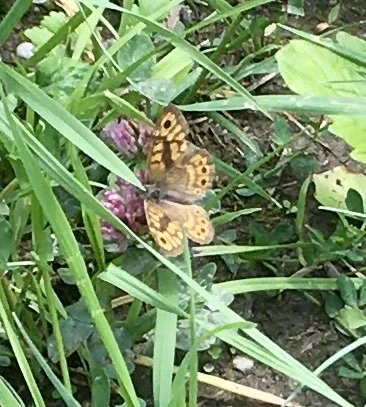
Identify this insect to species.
Lasiommata megera (also Pararge megera)
